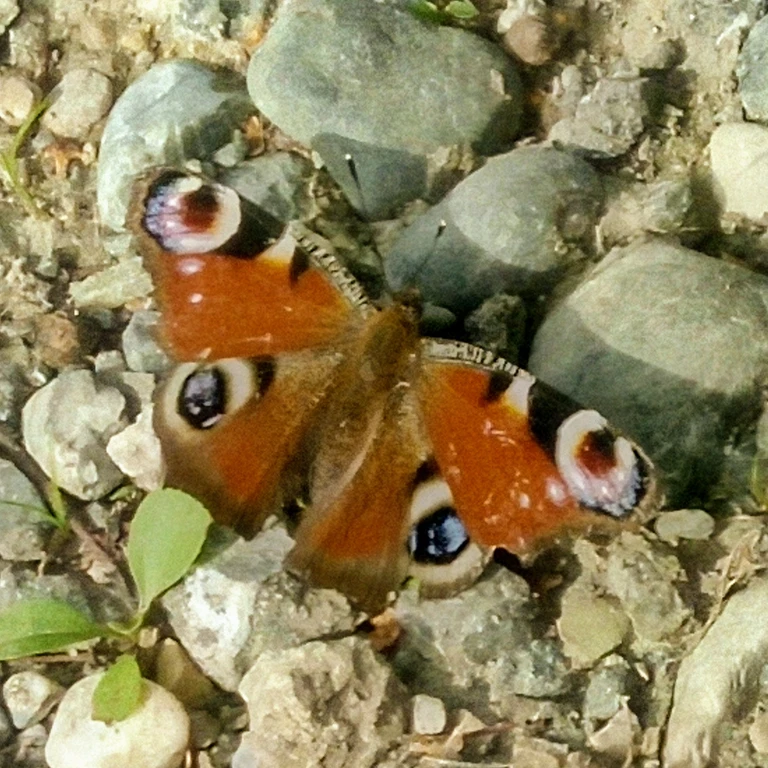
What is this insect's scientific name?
Aglais io
